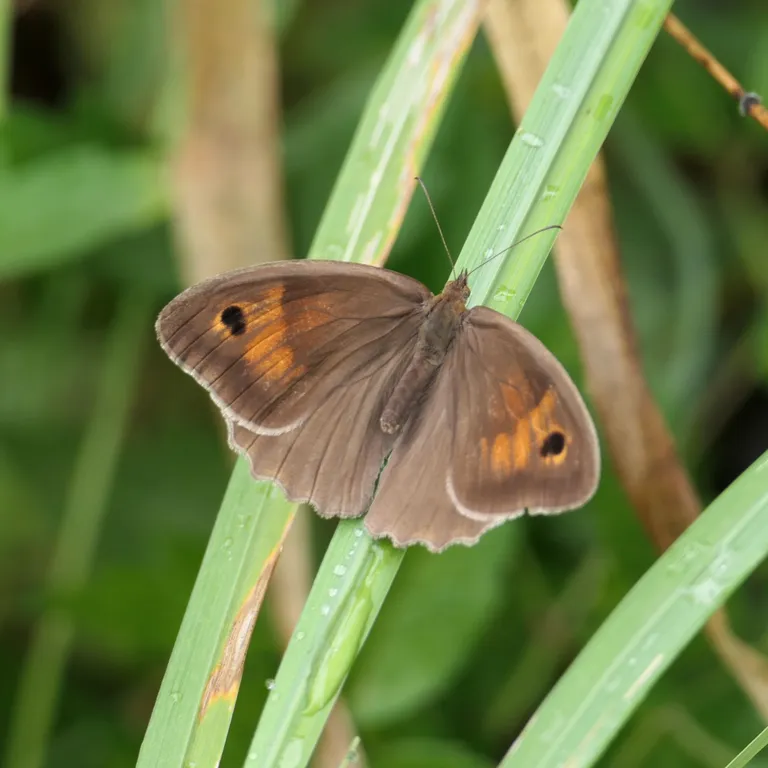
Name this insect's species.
Maniola jurtina
